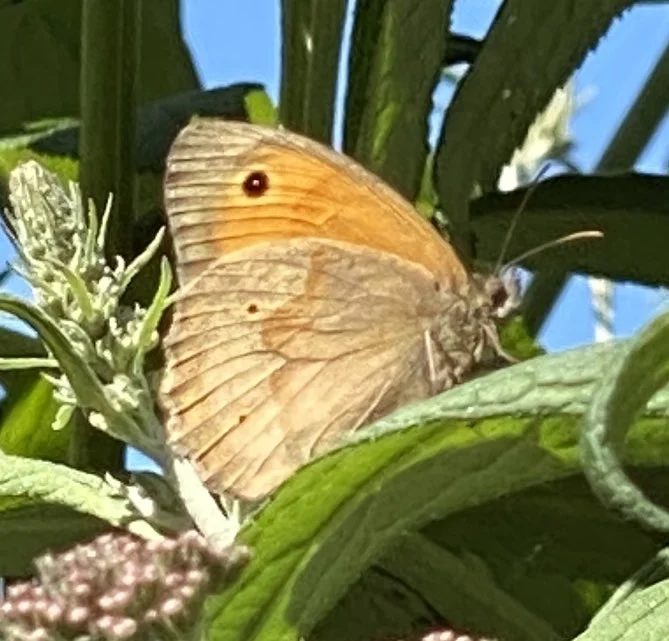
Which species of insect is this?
Maniola jurtina
